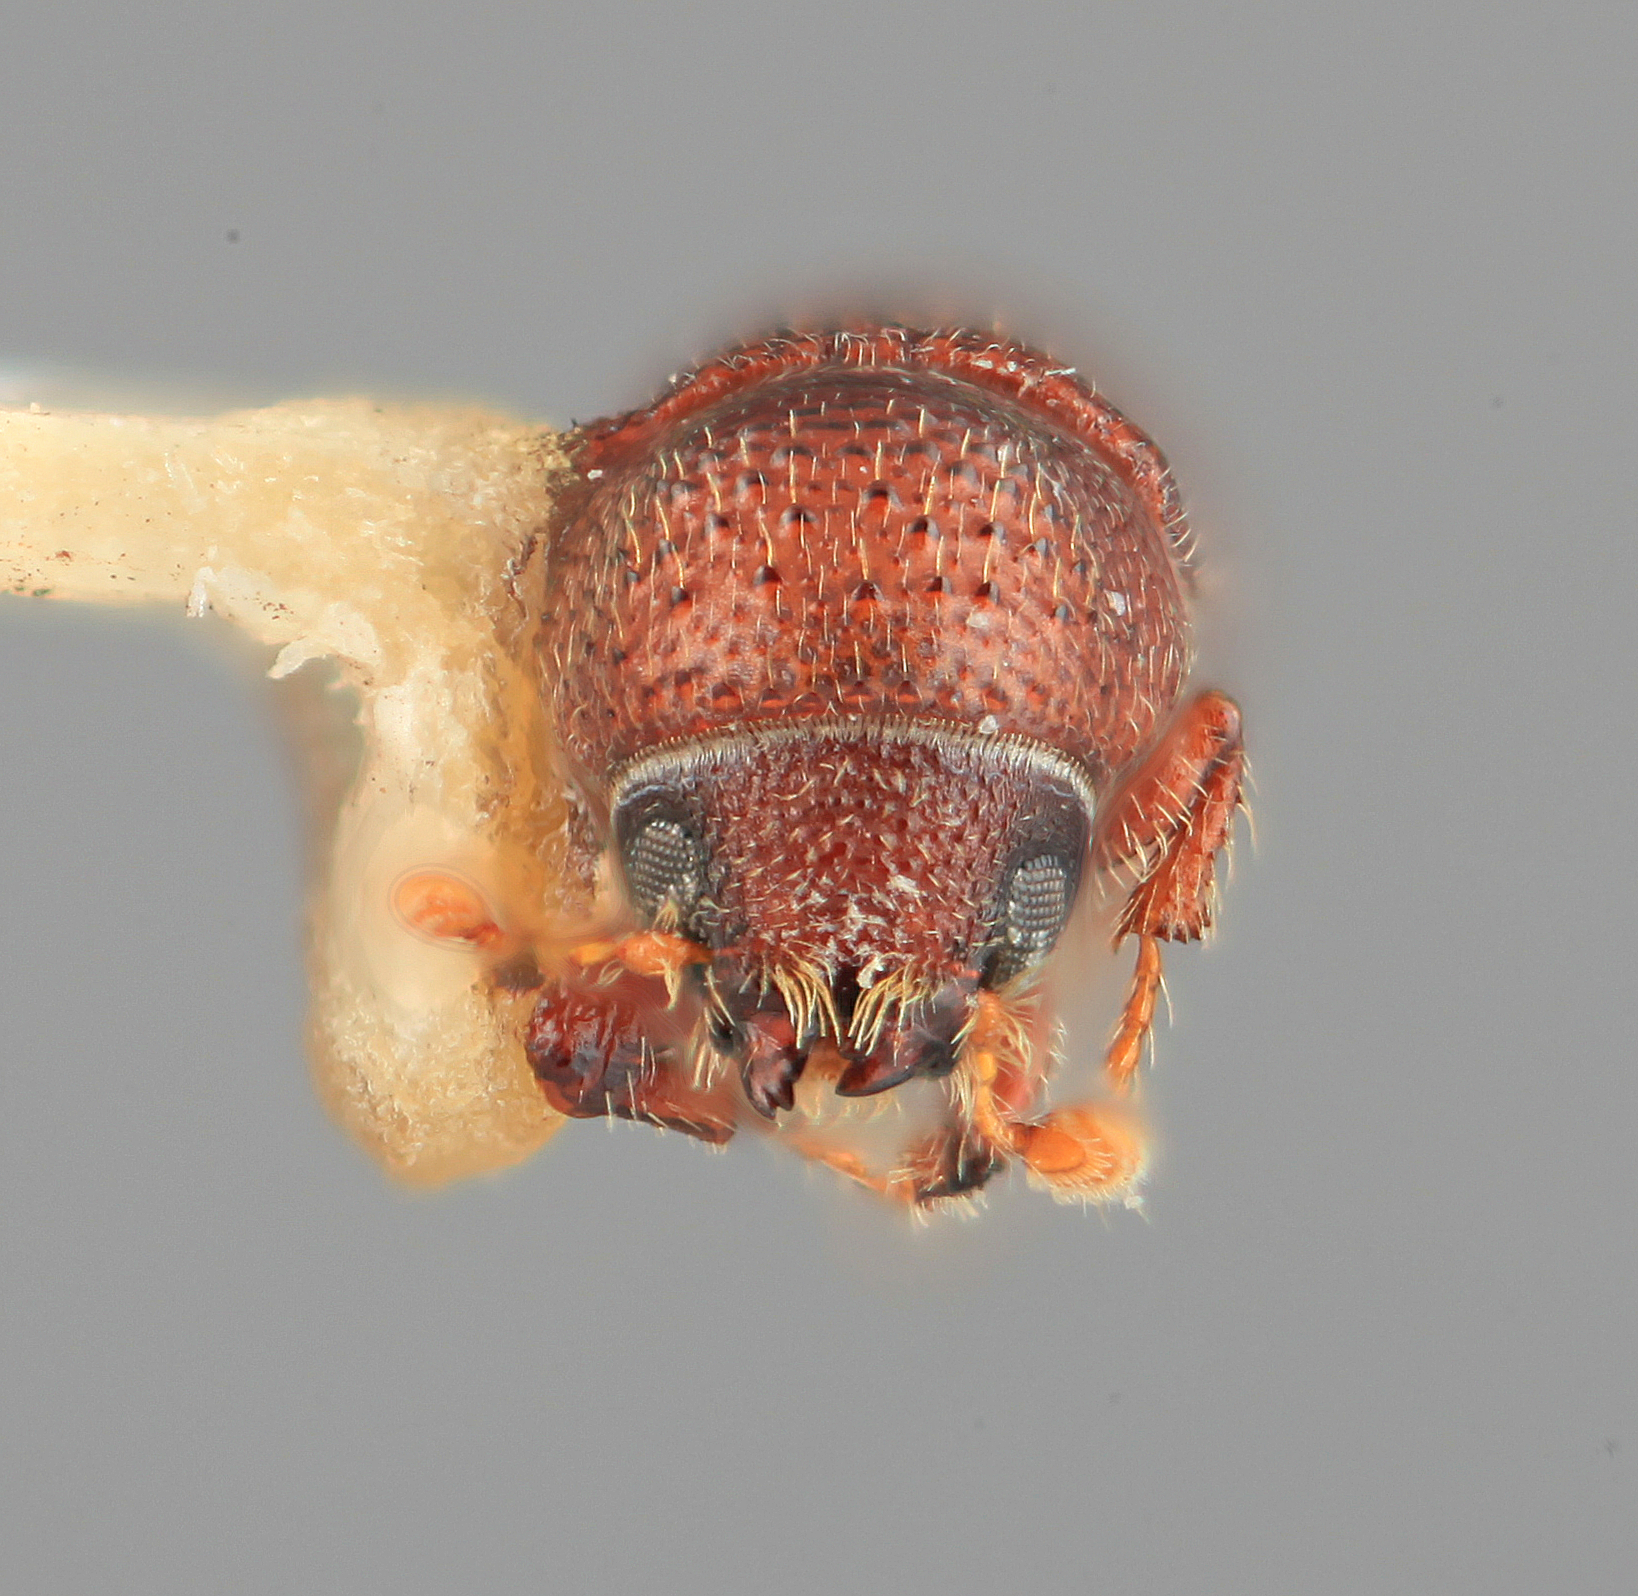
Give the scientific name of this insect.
Hylocurus dilutus
